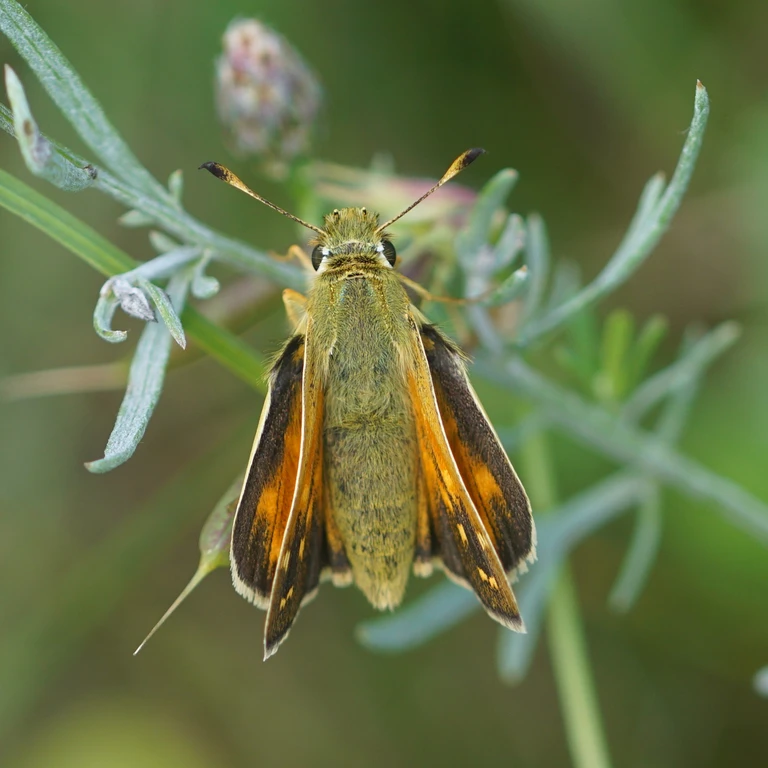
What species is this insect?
Hesperia comma
